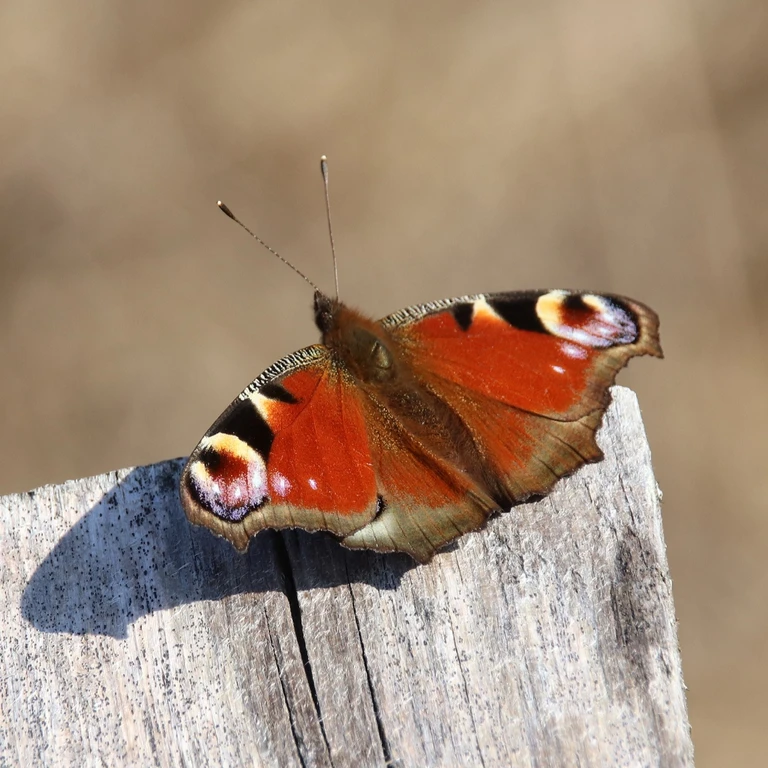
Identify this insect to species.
Aglais io
